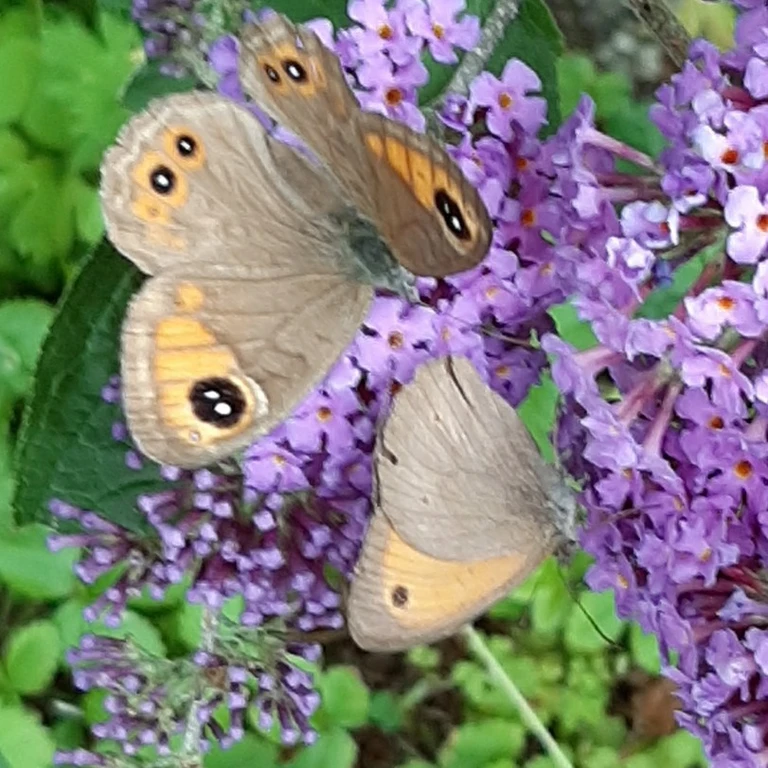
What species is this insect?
Lasiommata maera (also Pararge maera)
